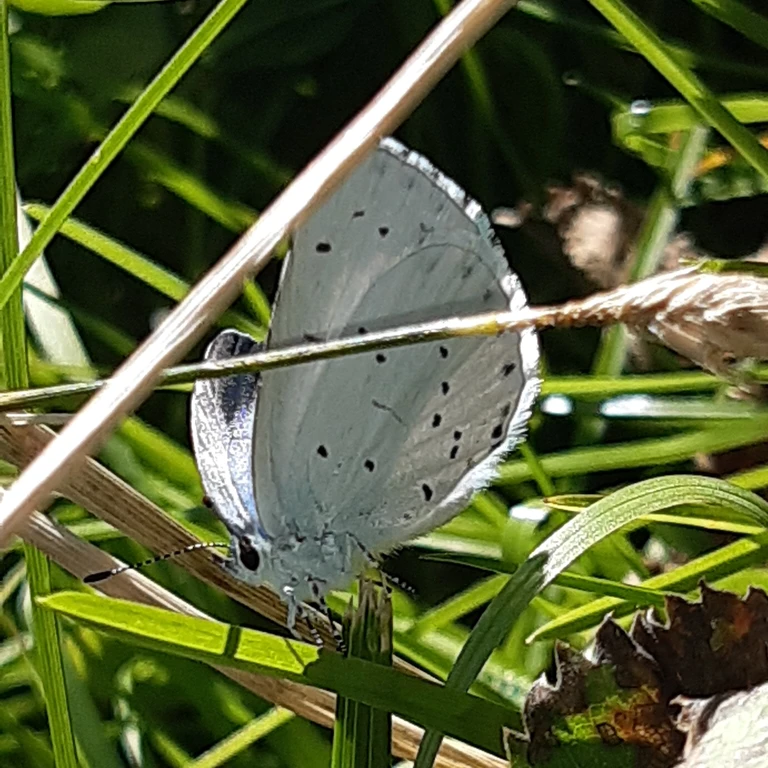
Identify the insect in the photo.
Celastrina argiolus
